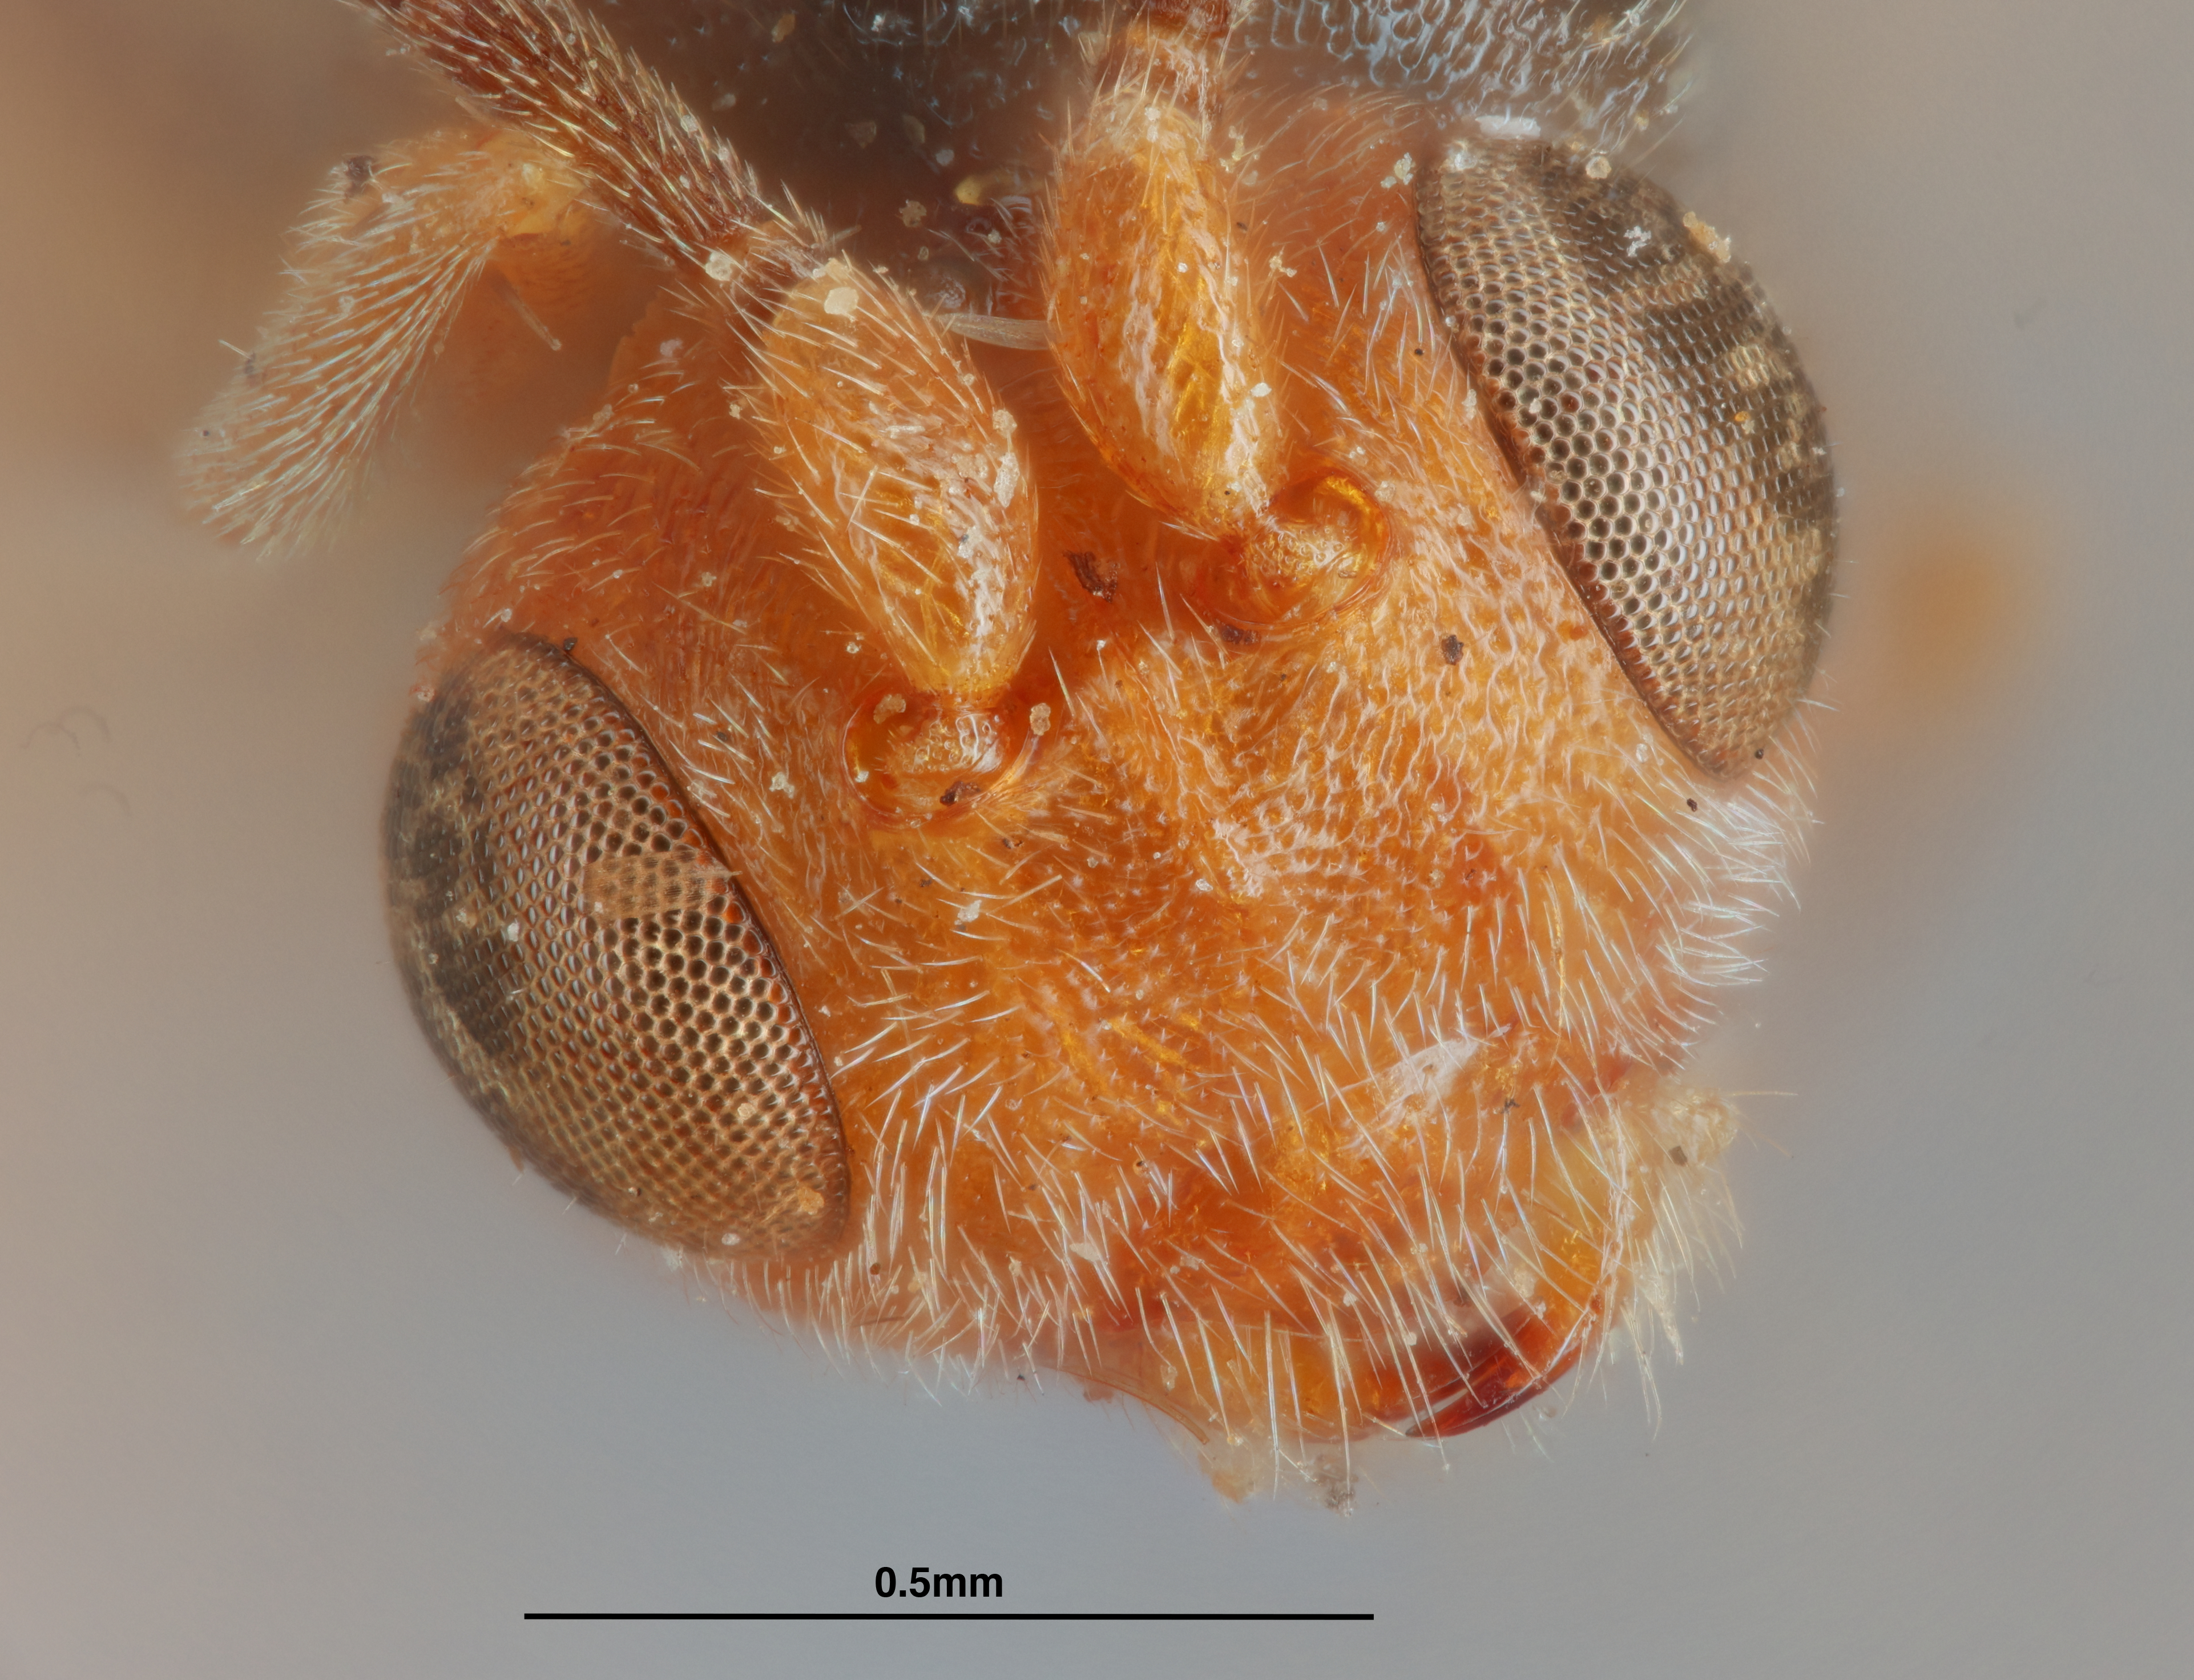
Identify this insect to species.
Ascogaster vividus
